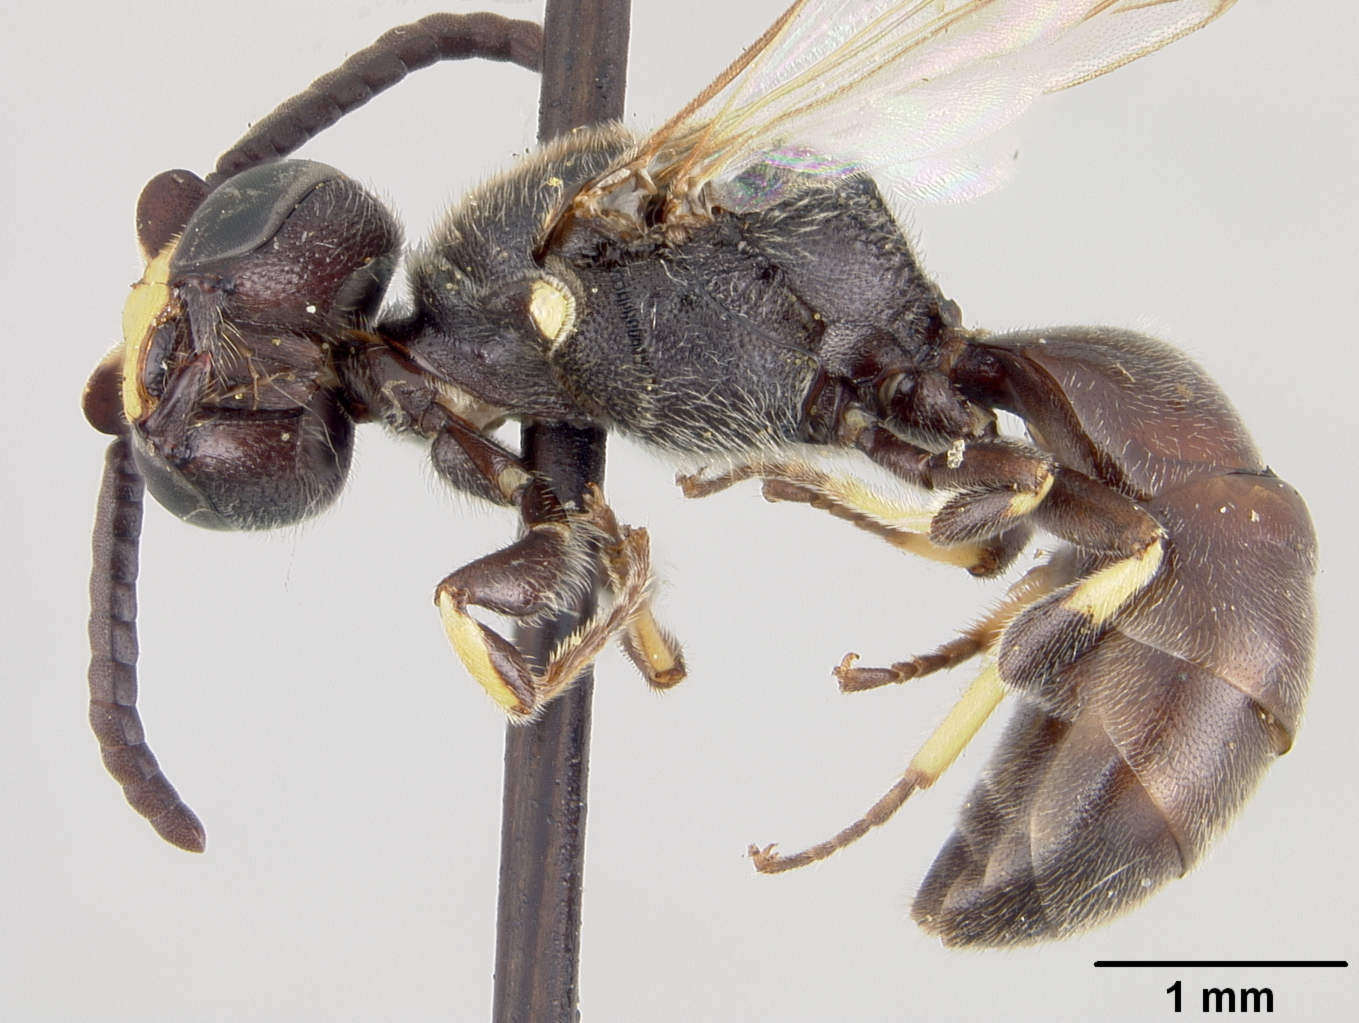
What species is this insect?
Hylaeus cardioscapus
